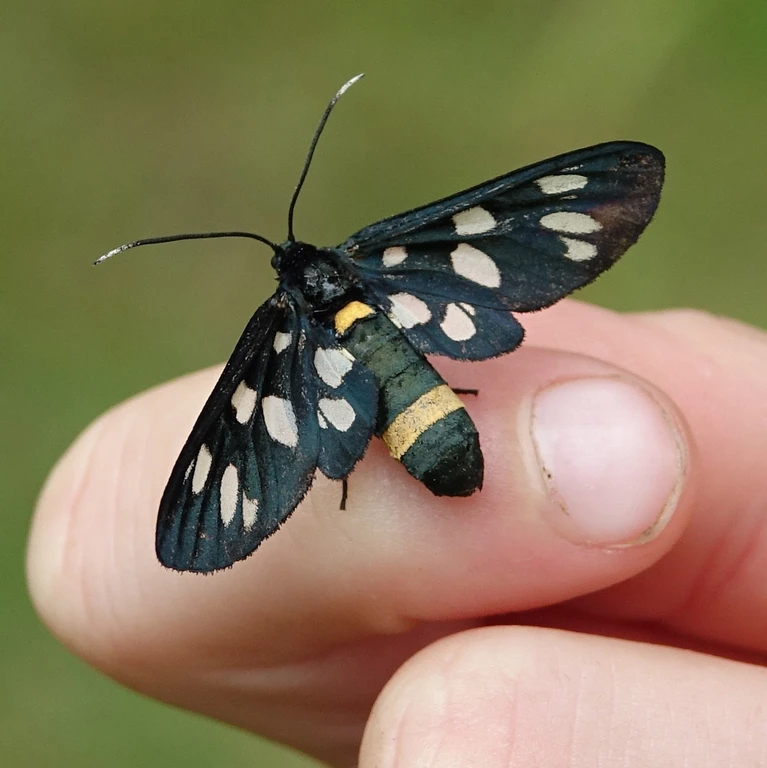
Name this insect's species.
Amata phegea
